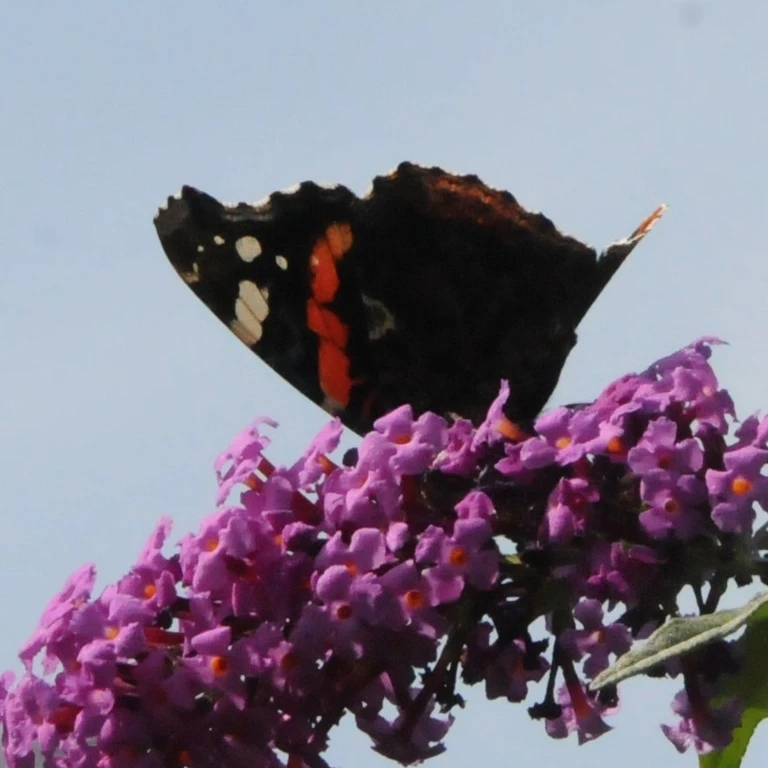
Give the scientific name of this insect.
Vanessa atalanta
